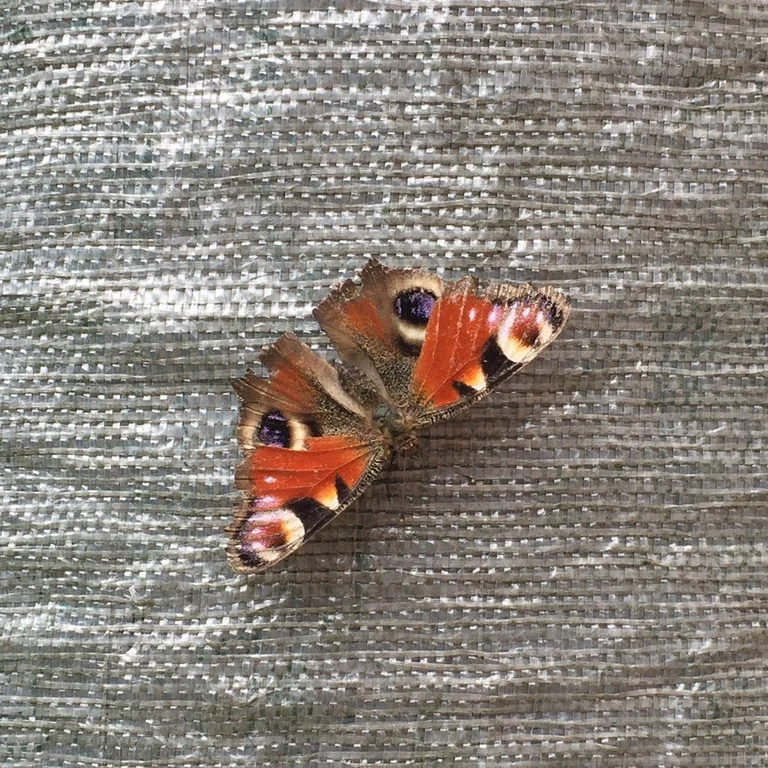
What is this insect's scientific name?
Aglais io
